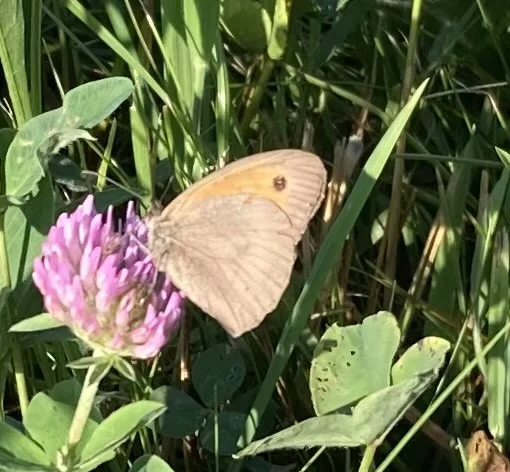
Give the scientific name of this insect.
Maniola jurtina
